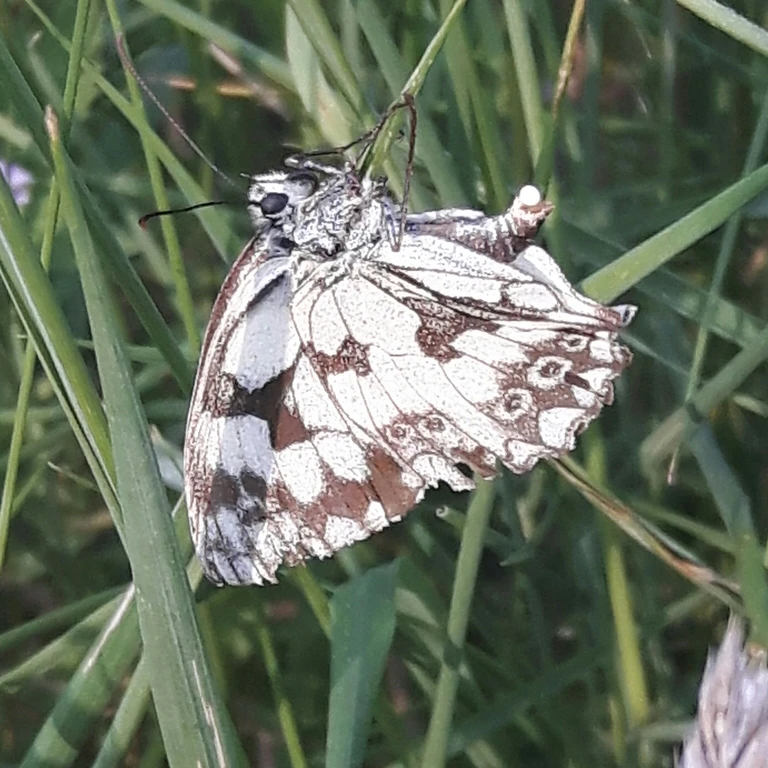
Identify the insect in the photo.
Melanargia galathea
